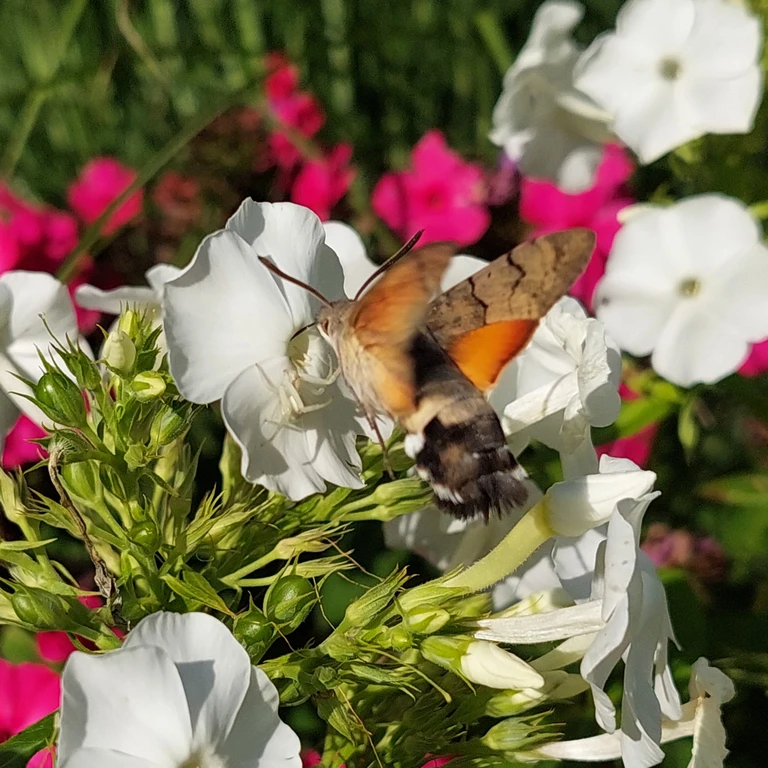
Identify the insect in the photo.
Macroglossum stellatarum
